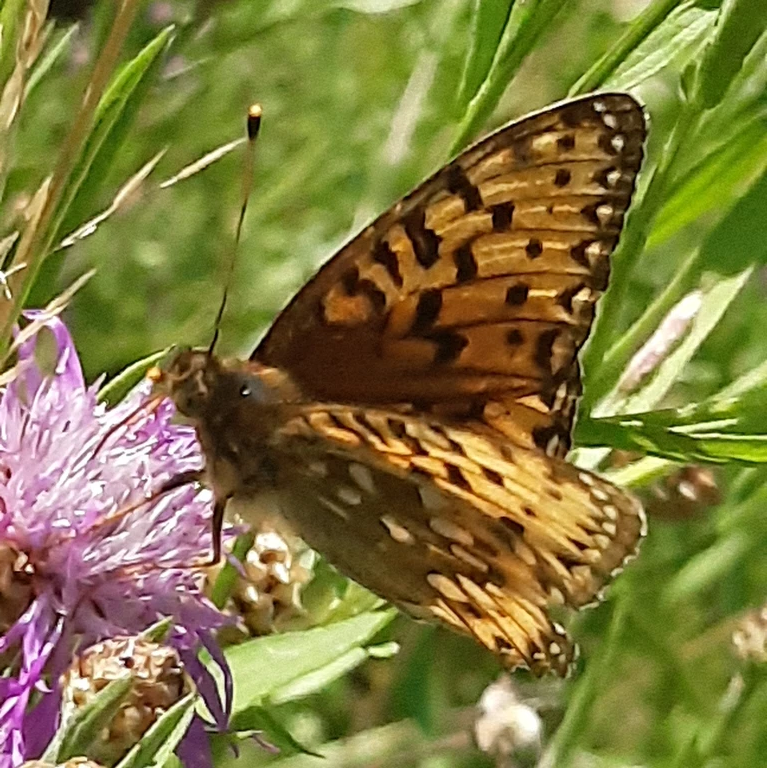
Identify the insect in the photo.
Speyeria aglaja
